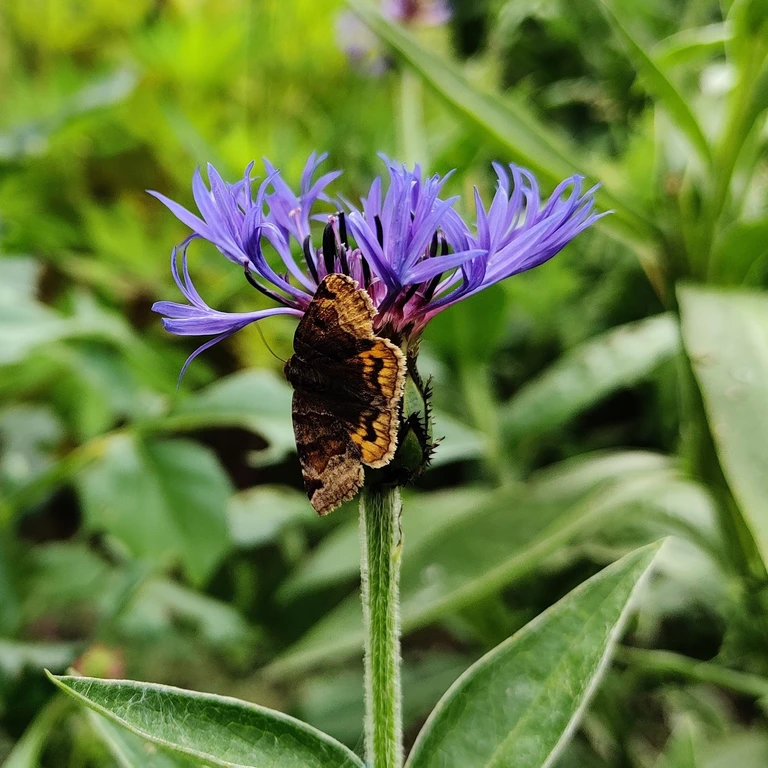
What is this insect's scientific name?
Euclidia glyphica
